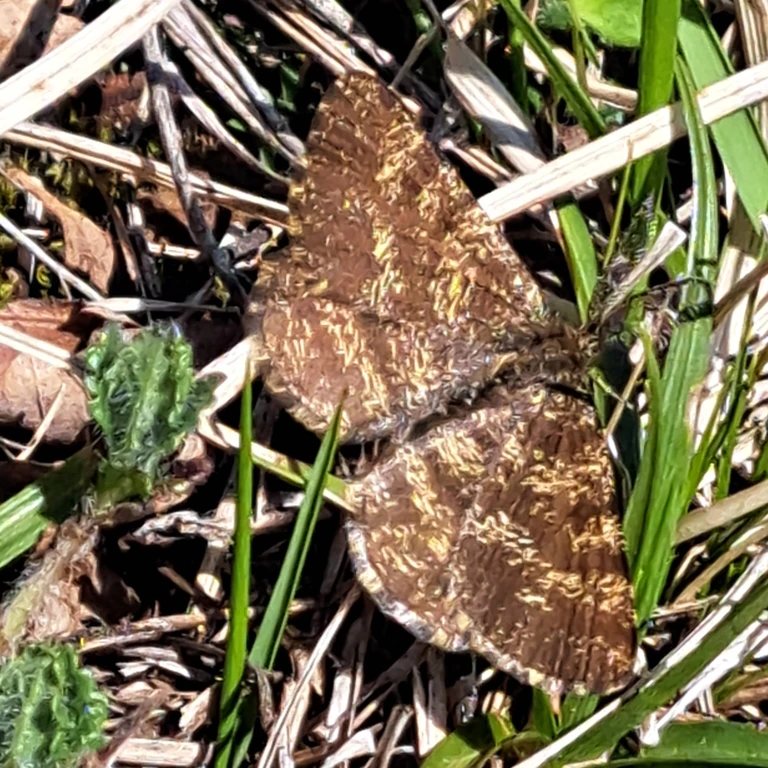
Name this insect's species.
Ematurga atomaria
